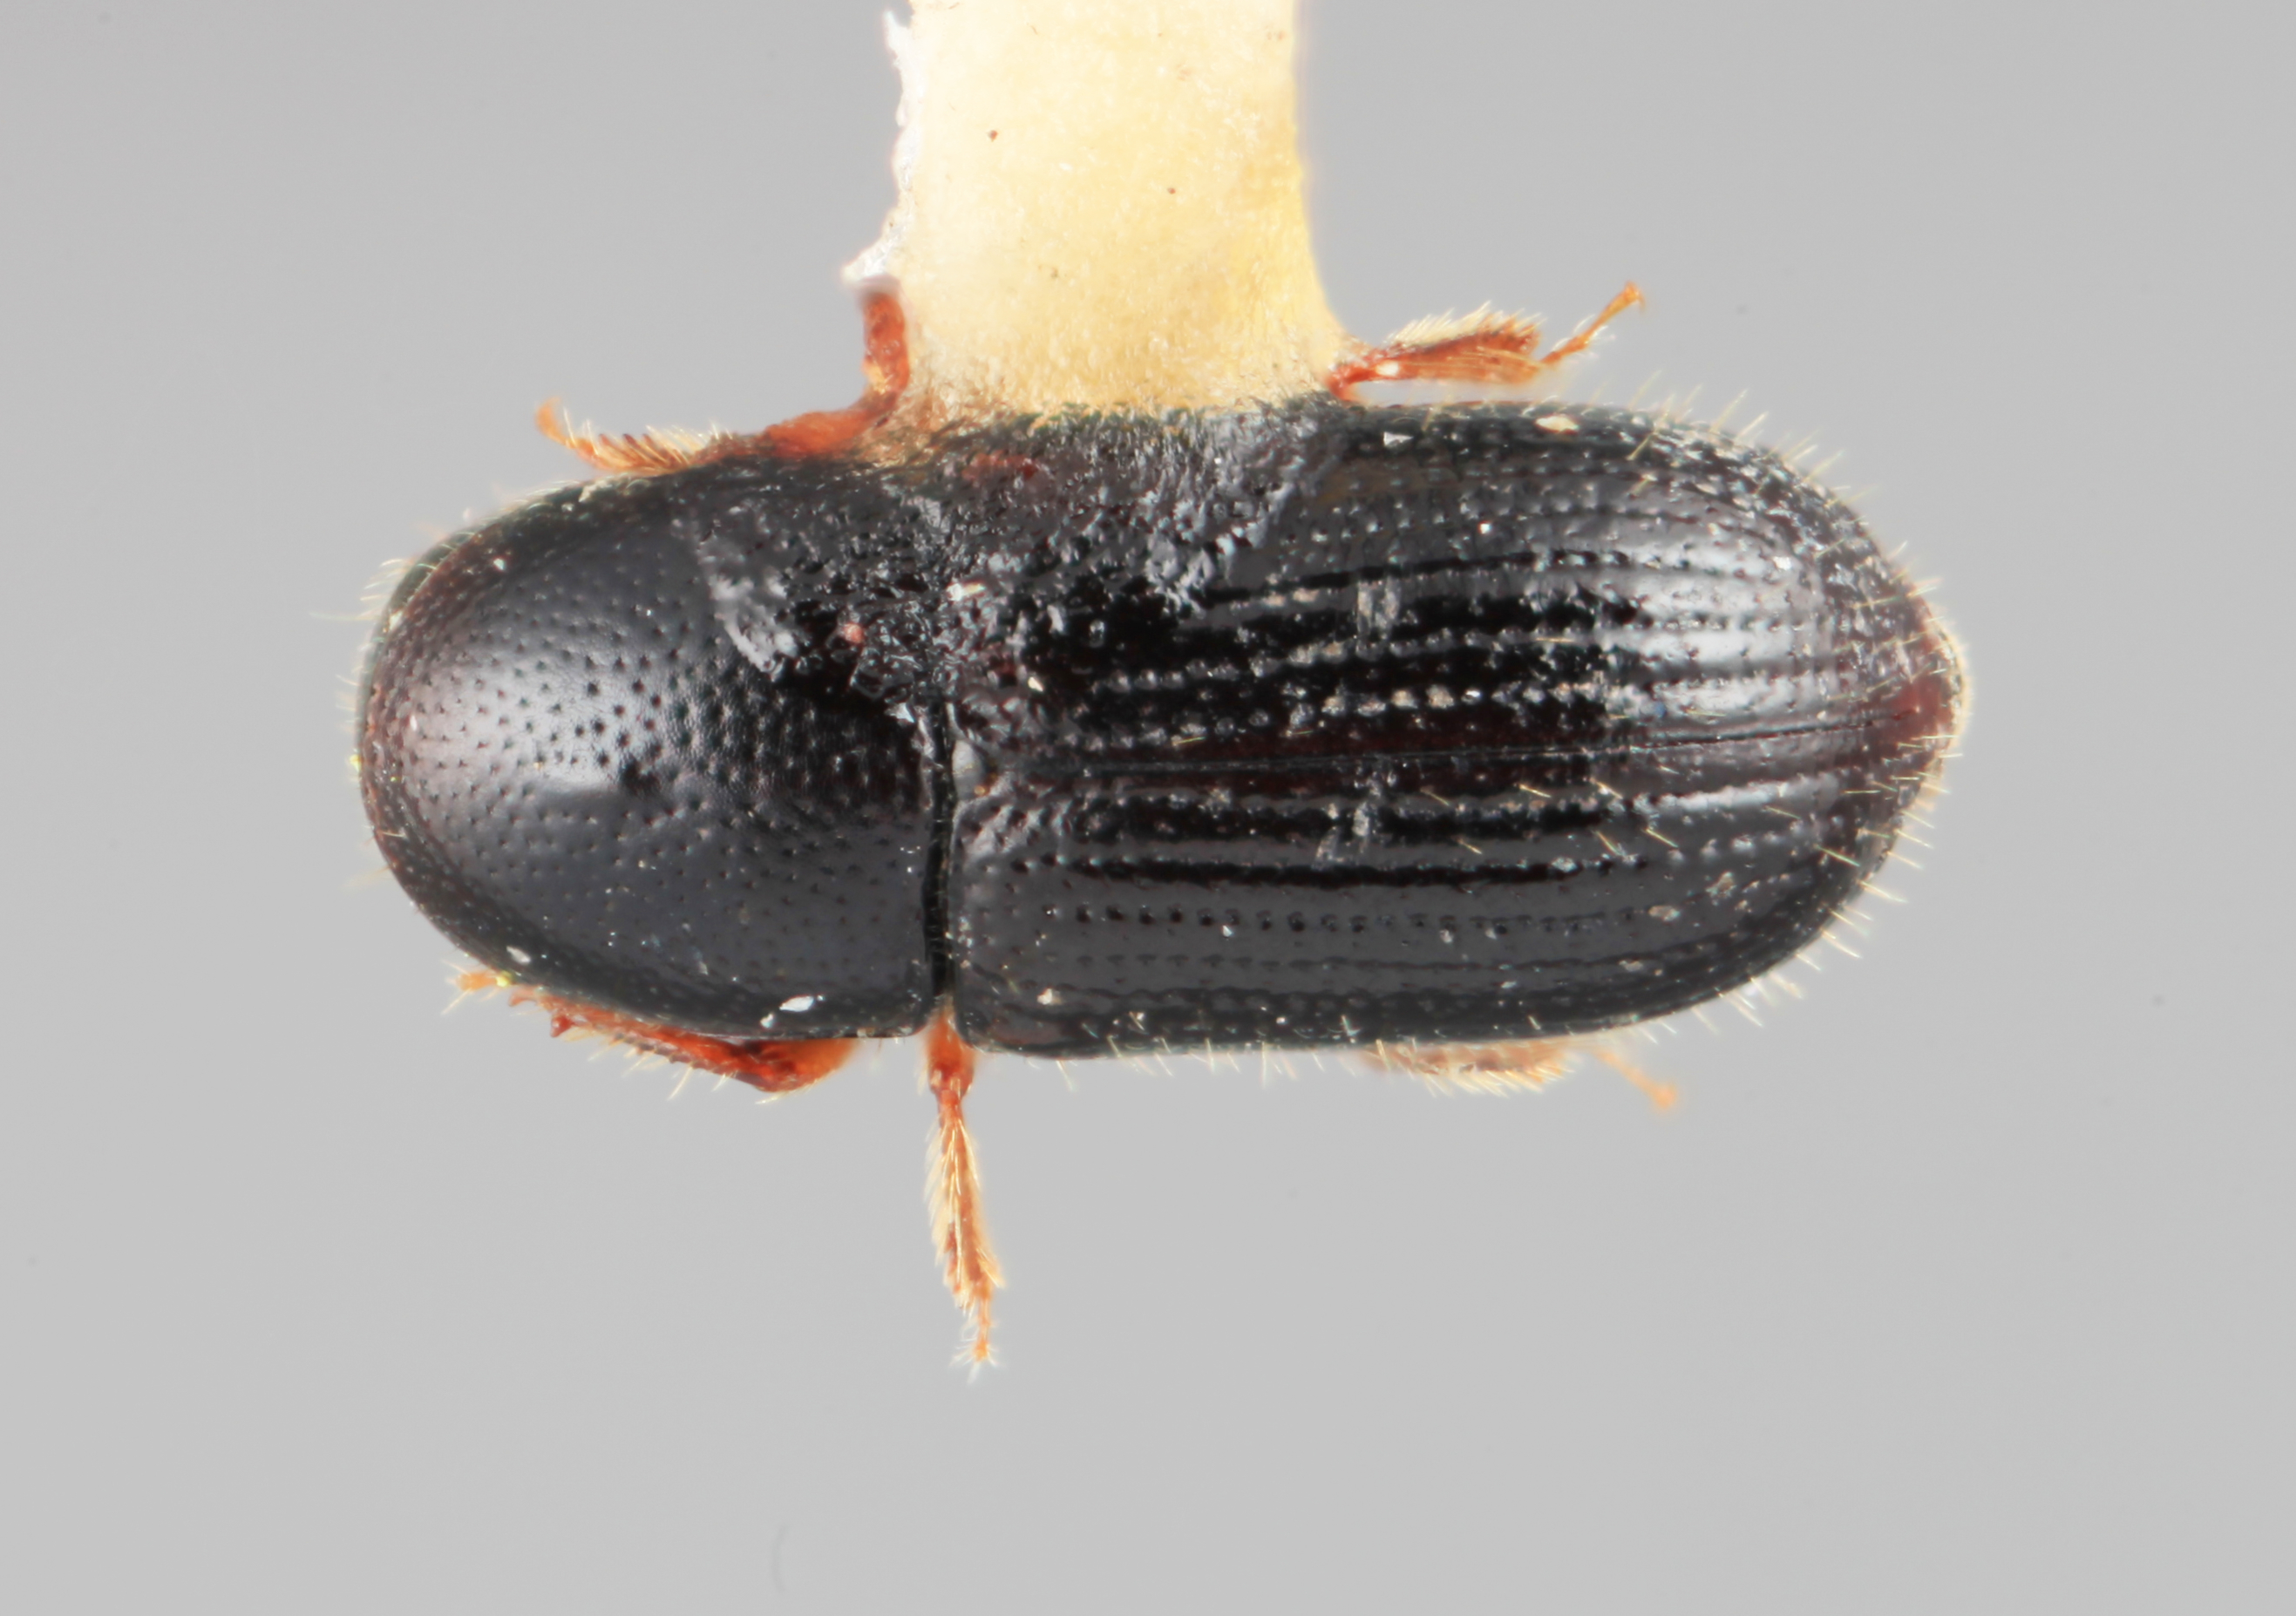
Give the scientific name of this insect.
Scolytodes clusiacolens
